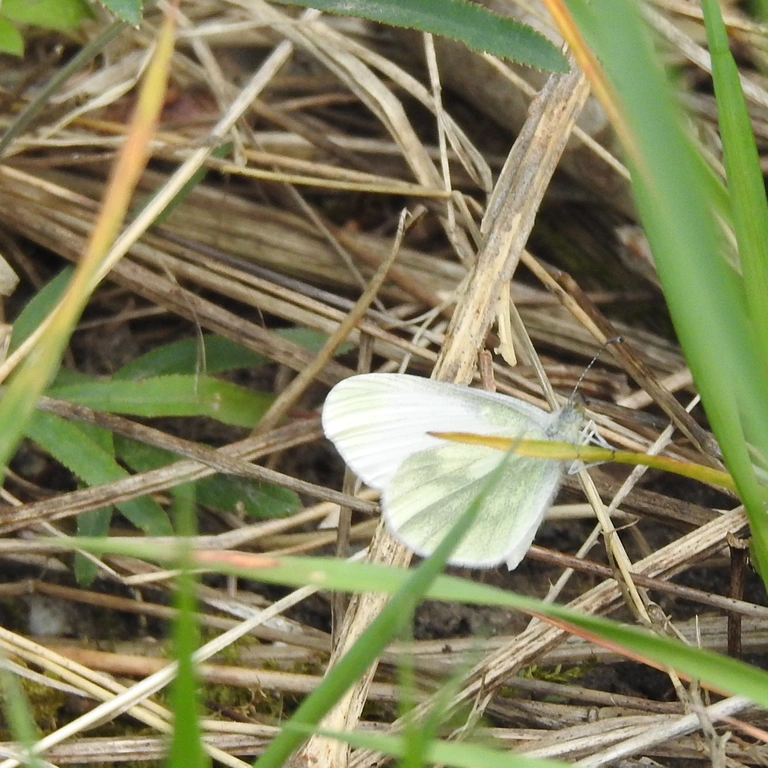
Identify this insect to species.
Leptidea sinapis/juvernica
